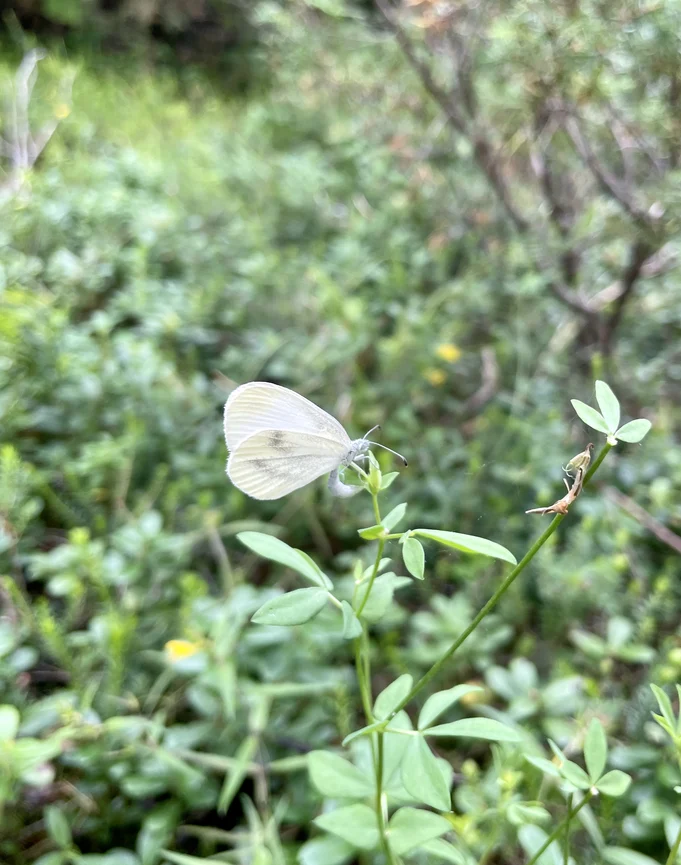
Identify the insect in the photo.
Leptidea sinapis/juvernica
